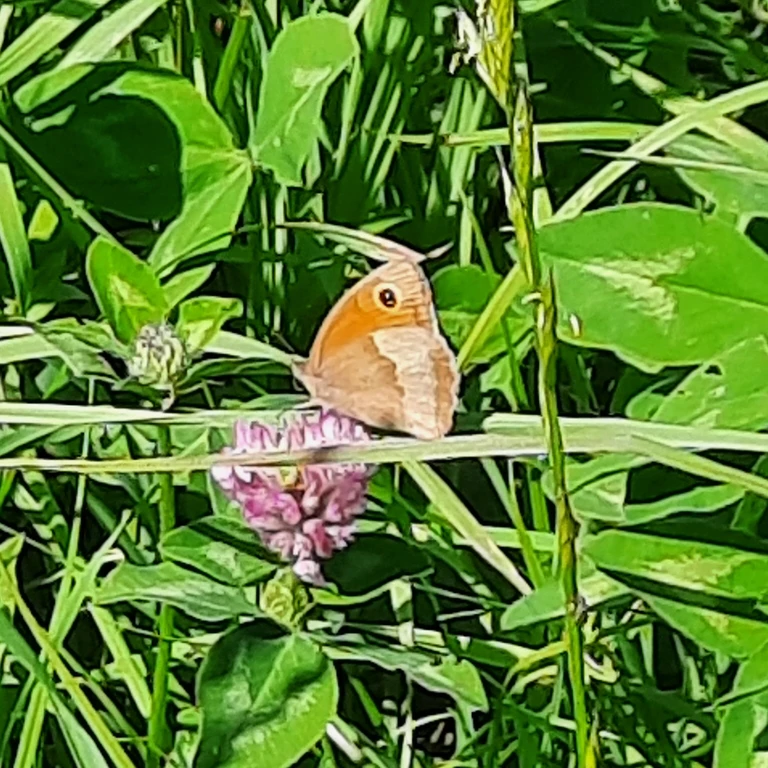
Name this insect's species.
Maniola jurtina
